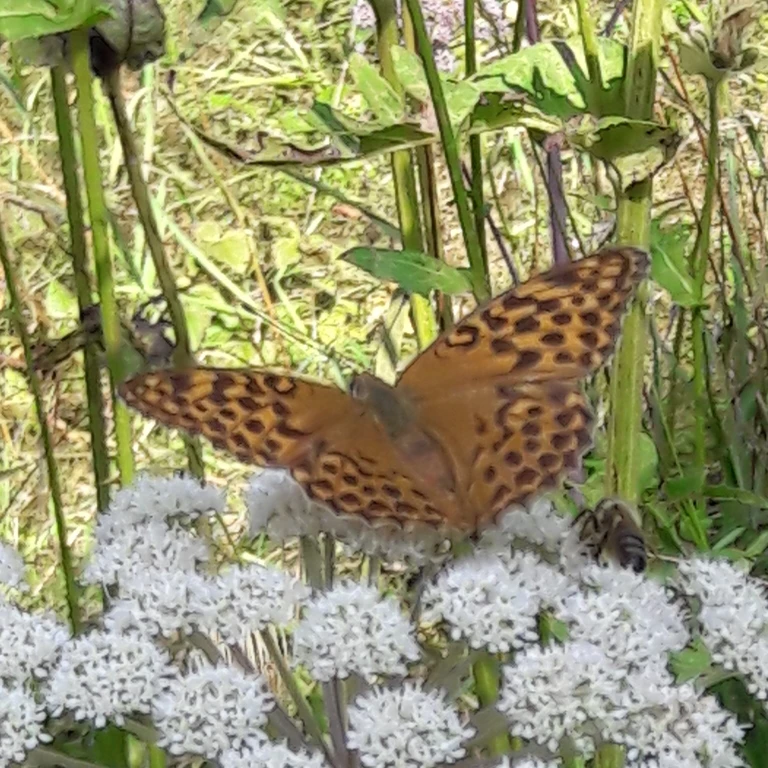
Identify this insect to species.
Argynnis paphia
